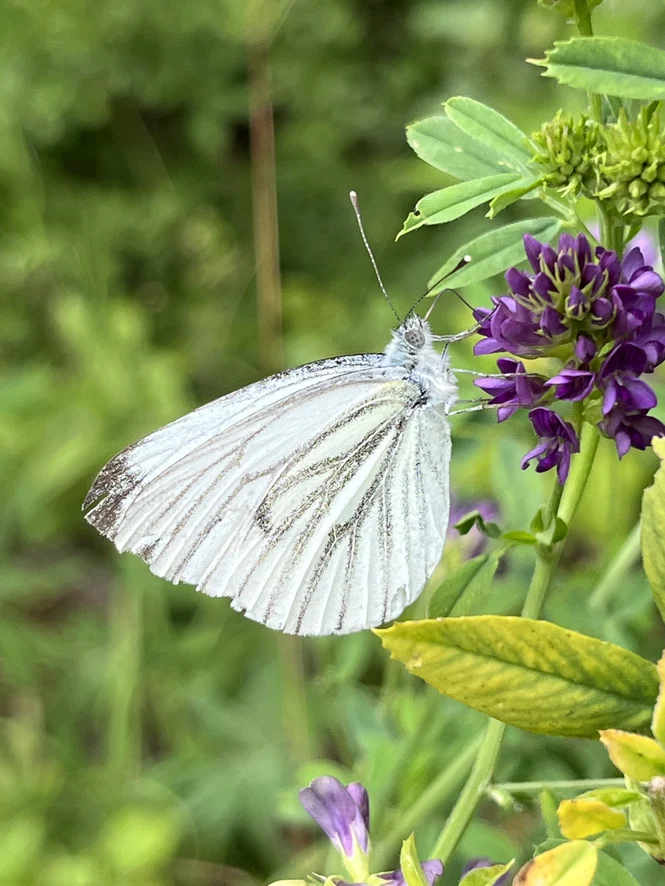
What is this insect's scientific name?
Pieris napi
